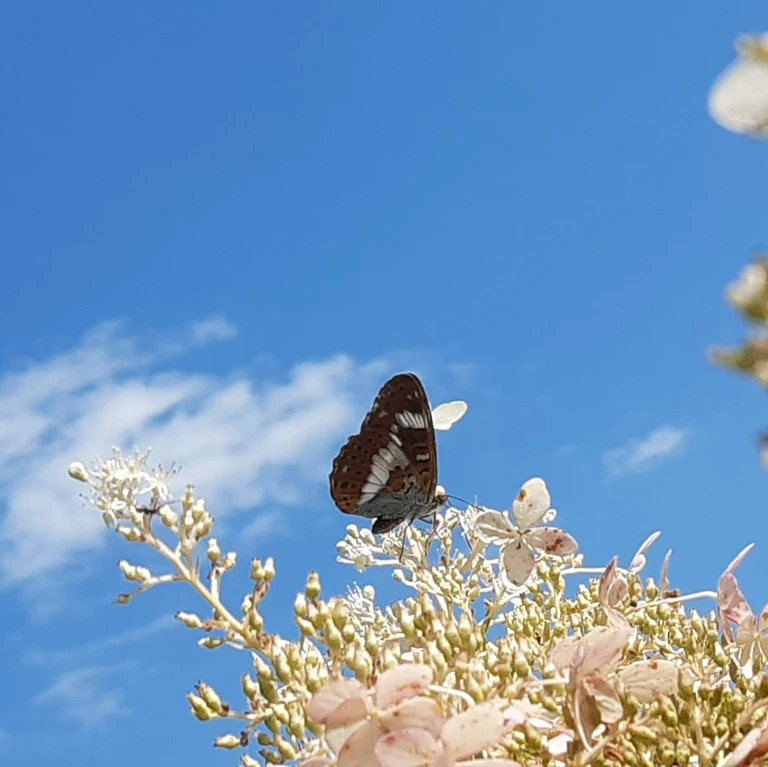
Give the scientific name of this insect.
Limenitis camilla (also Ladoga camilla)
